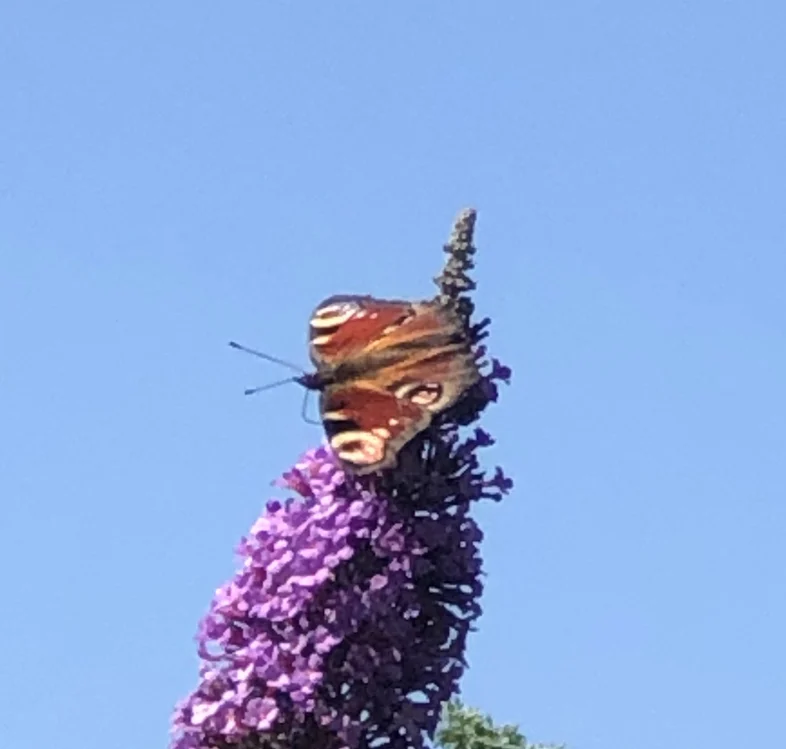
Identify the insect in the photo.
Aglais io
